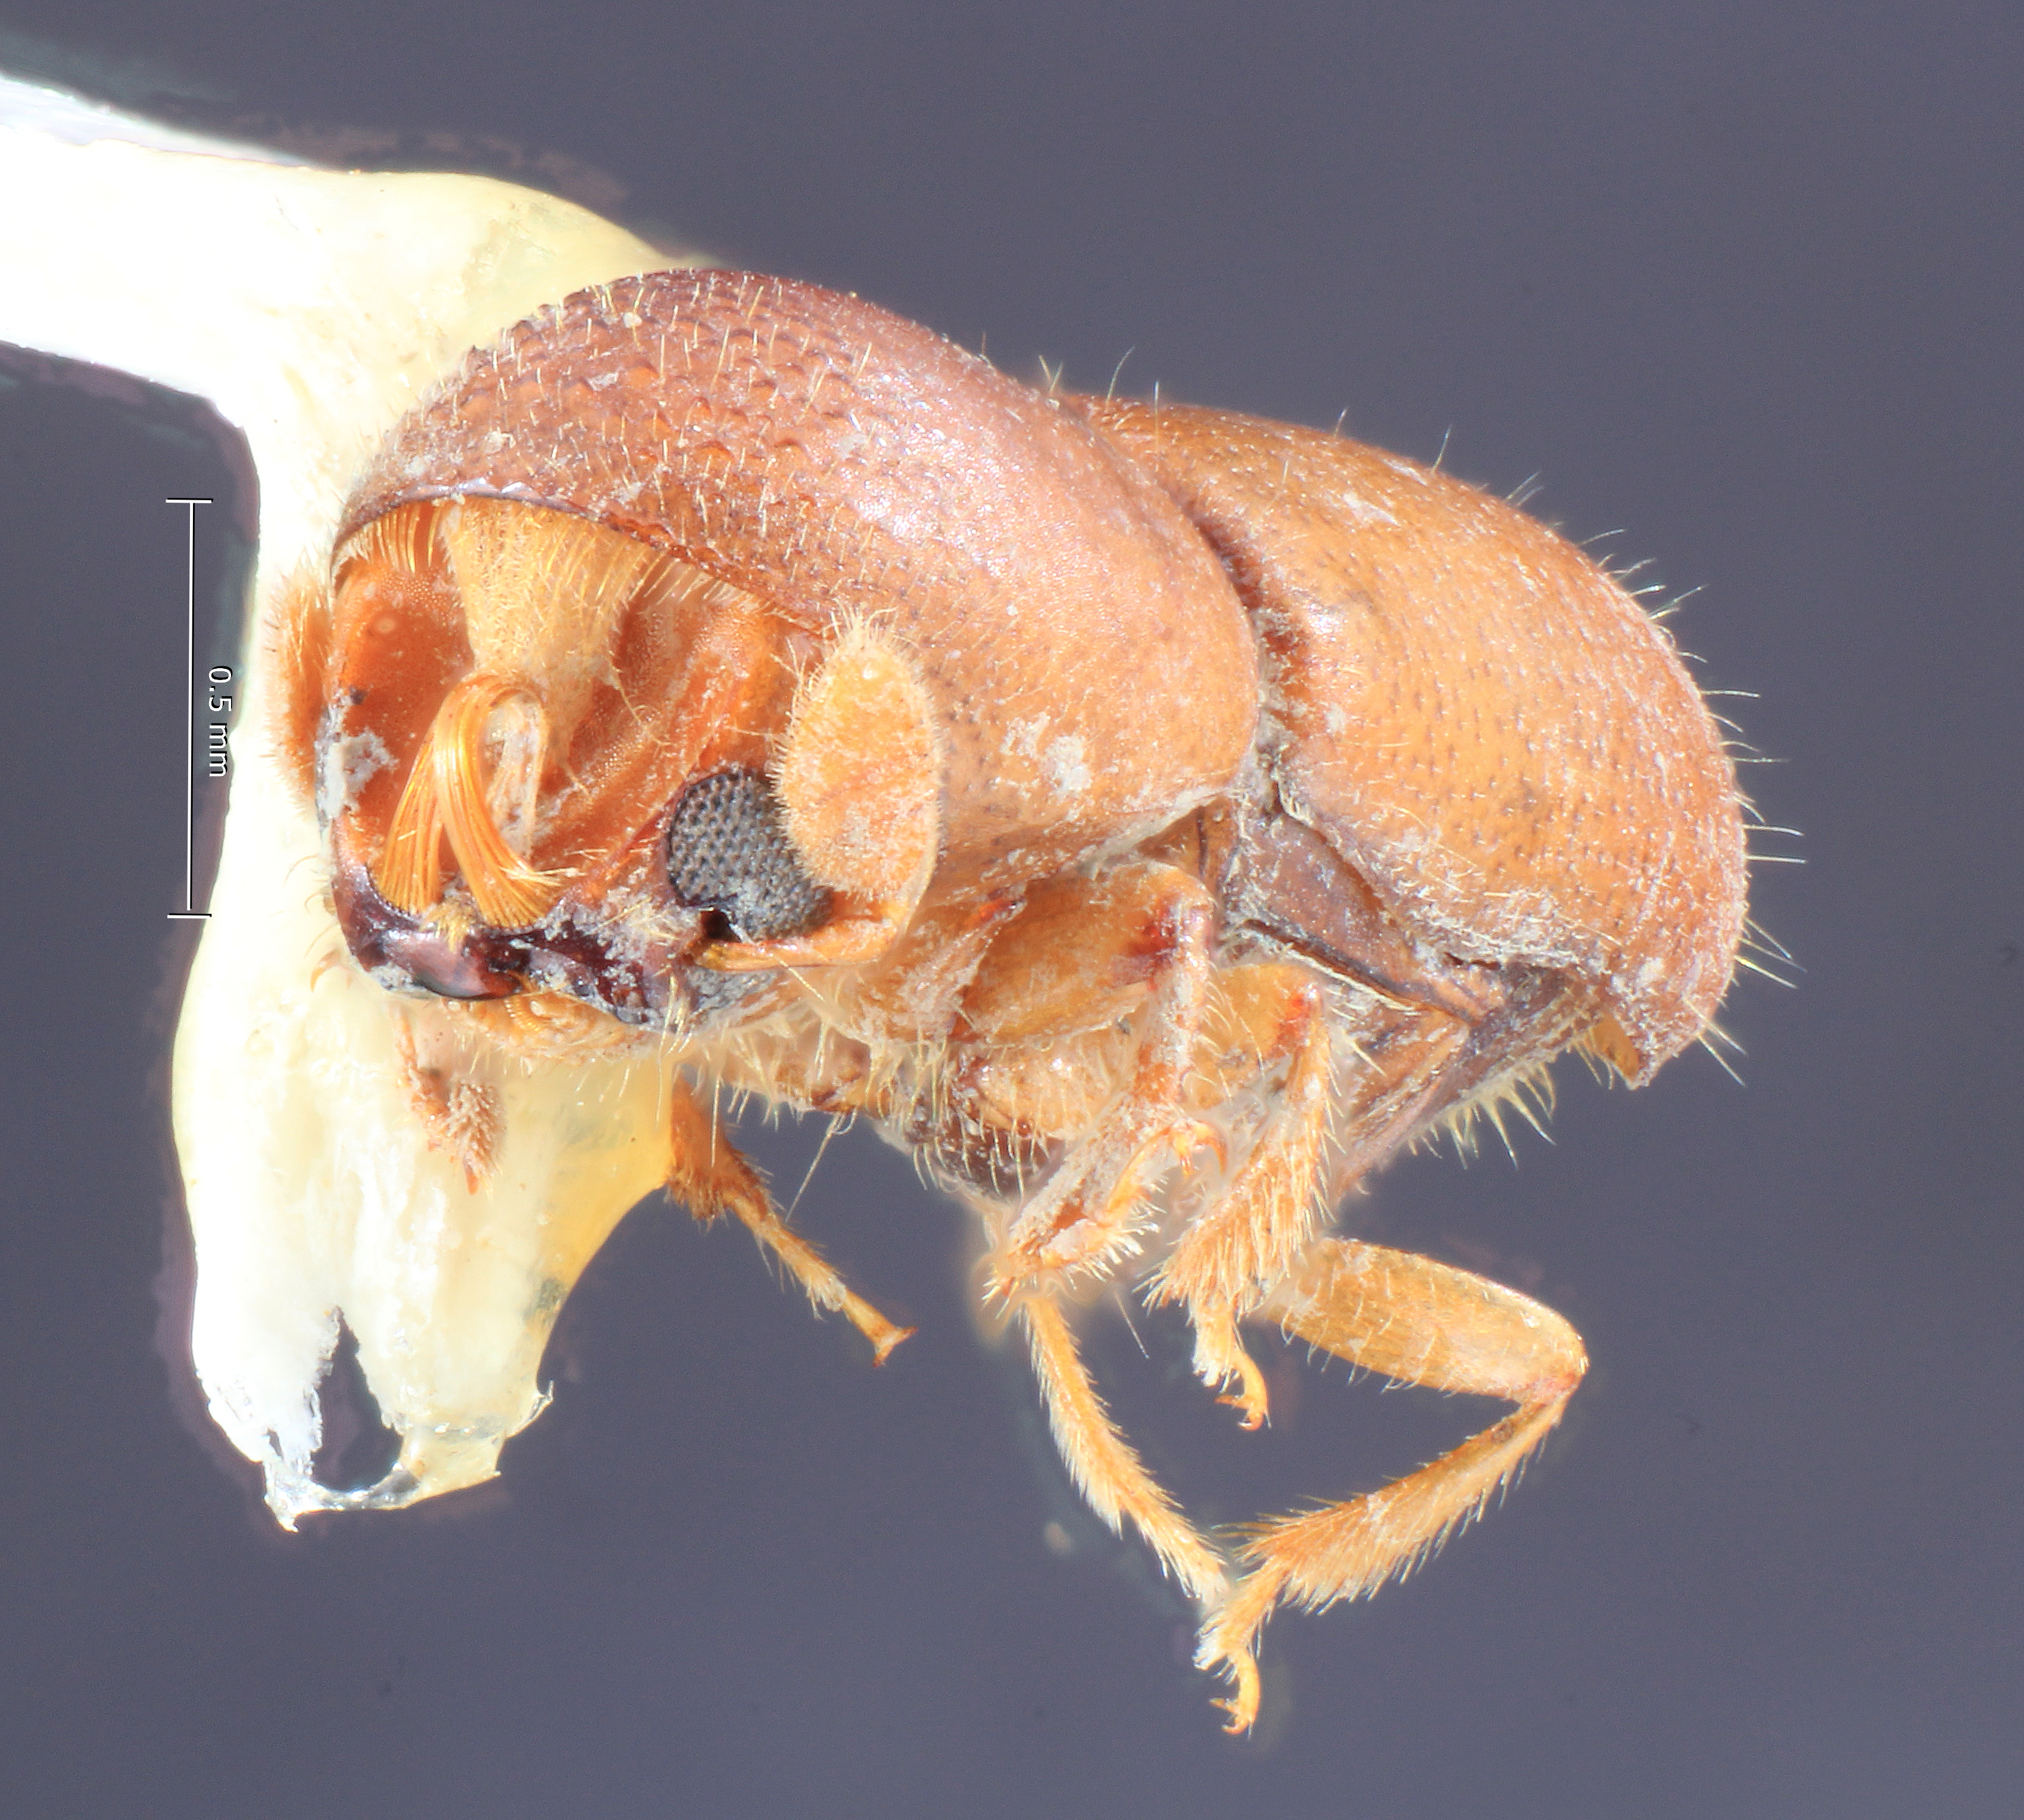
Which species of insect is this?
Corthylocurus reticulatus
